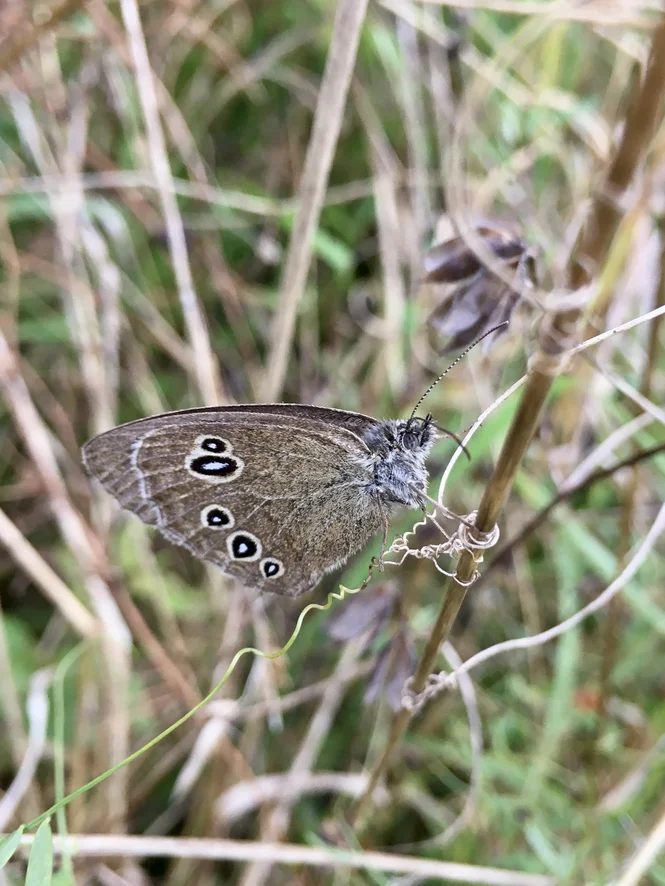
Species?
Aphantopus hyperantus
